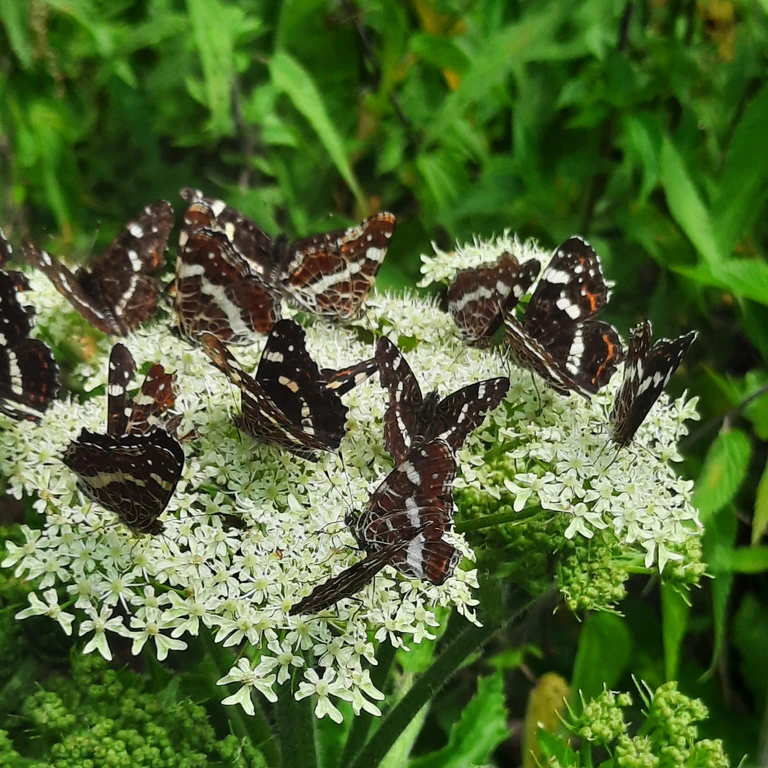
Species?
Araschnia levana
